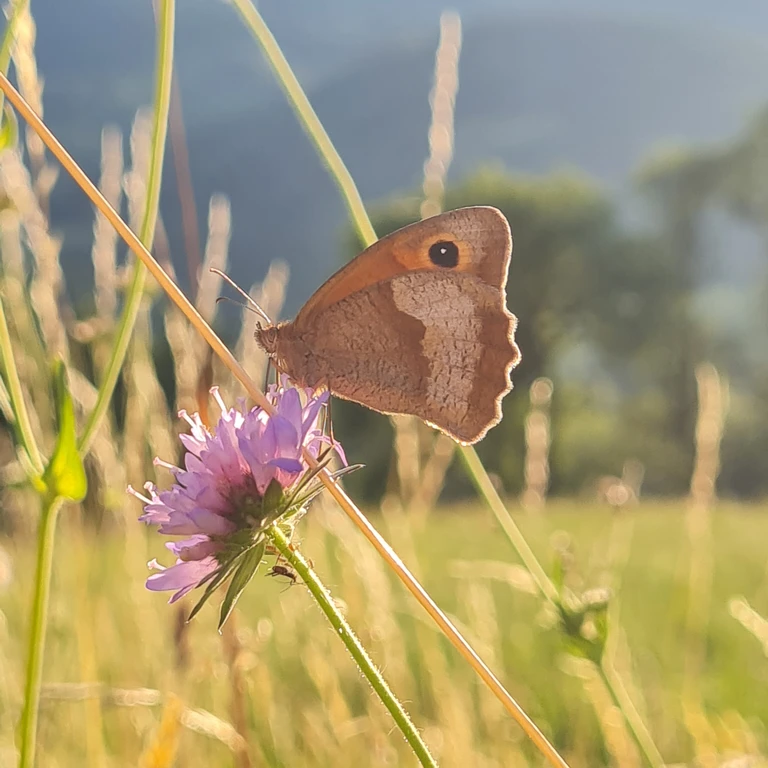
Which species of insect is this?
Maniola jurtina
